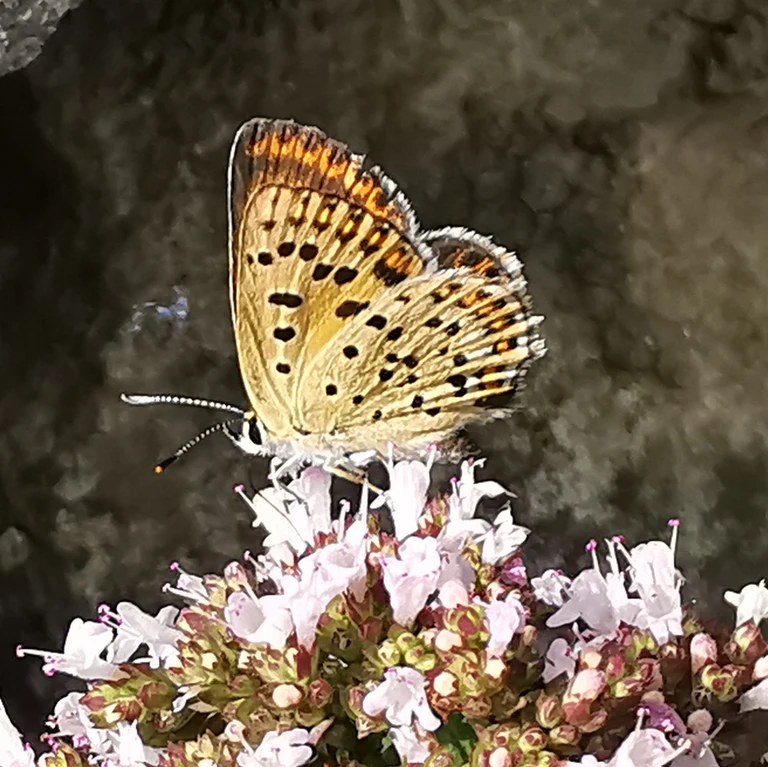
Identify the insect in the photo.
Lycaena tityrus (also Loweia tityrus)
